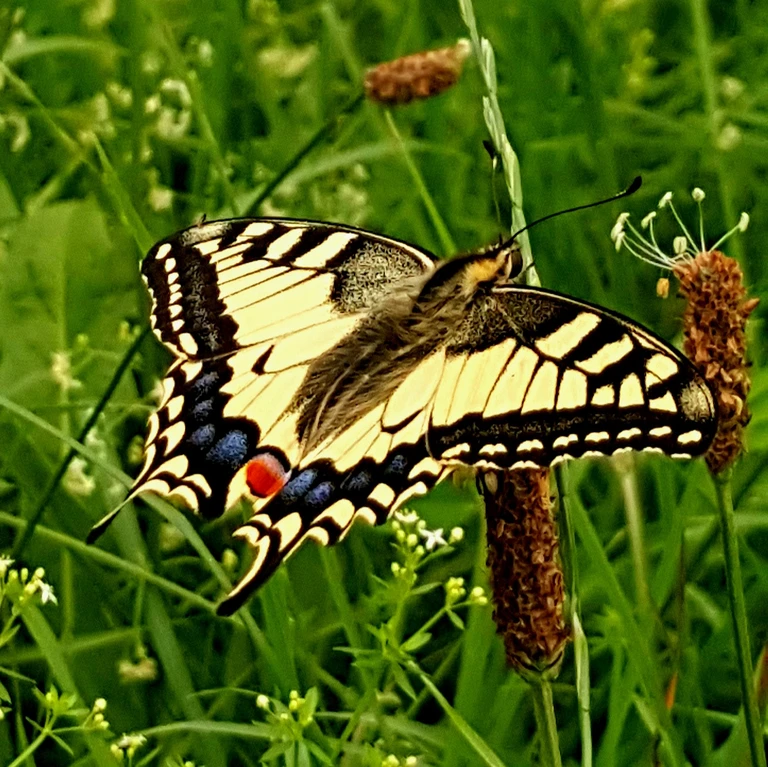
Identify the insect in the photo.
Papilio machaon
